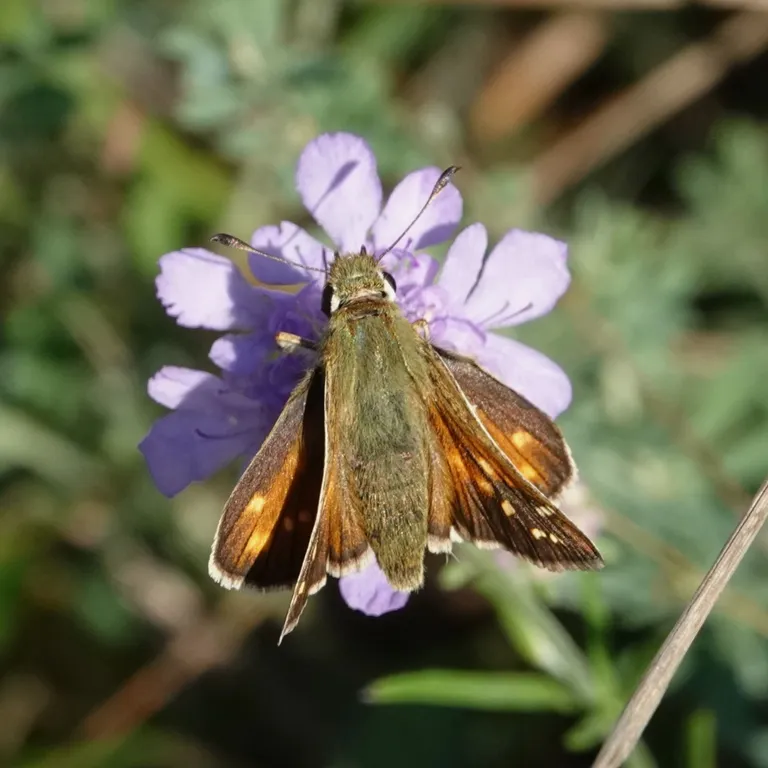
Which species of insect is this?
Hesperia comma
